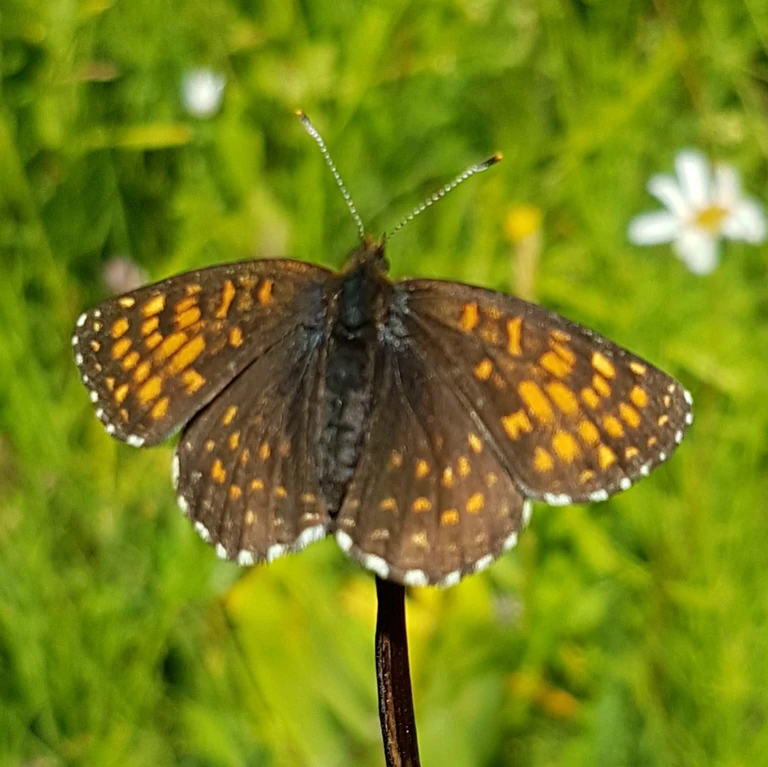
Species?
Melitaea diamina
